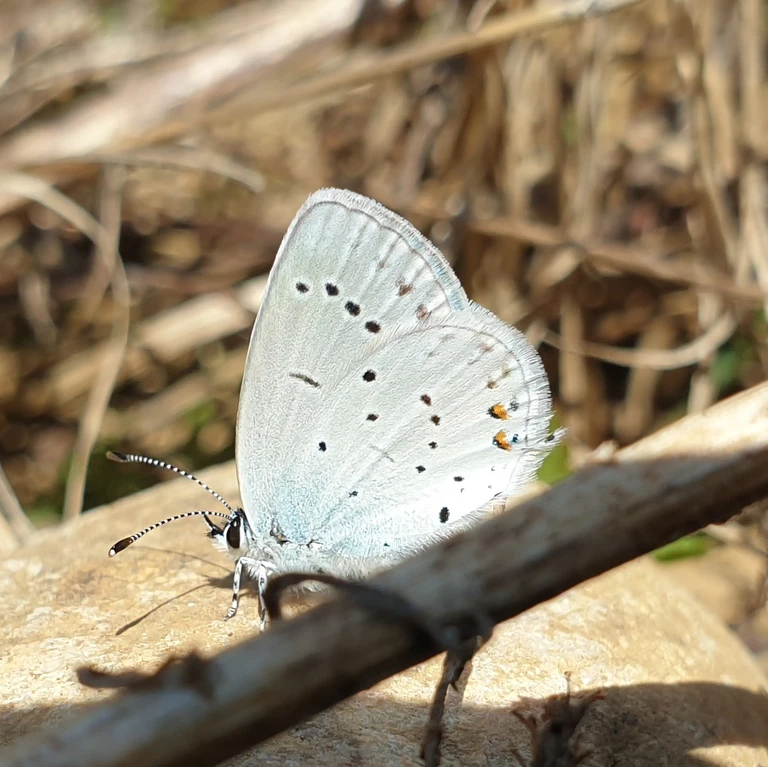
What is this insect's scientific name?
Cupido argiades (also Elkalyce argiades)
